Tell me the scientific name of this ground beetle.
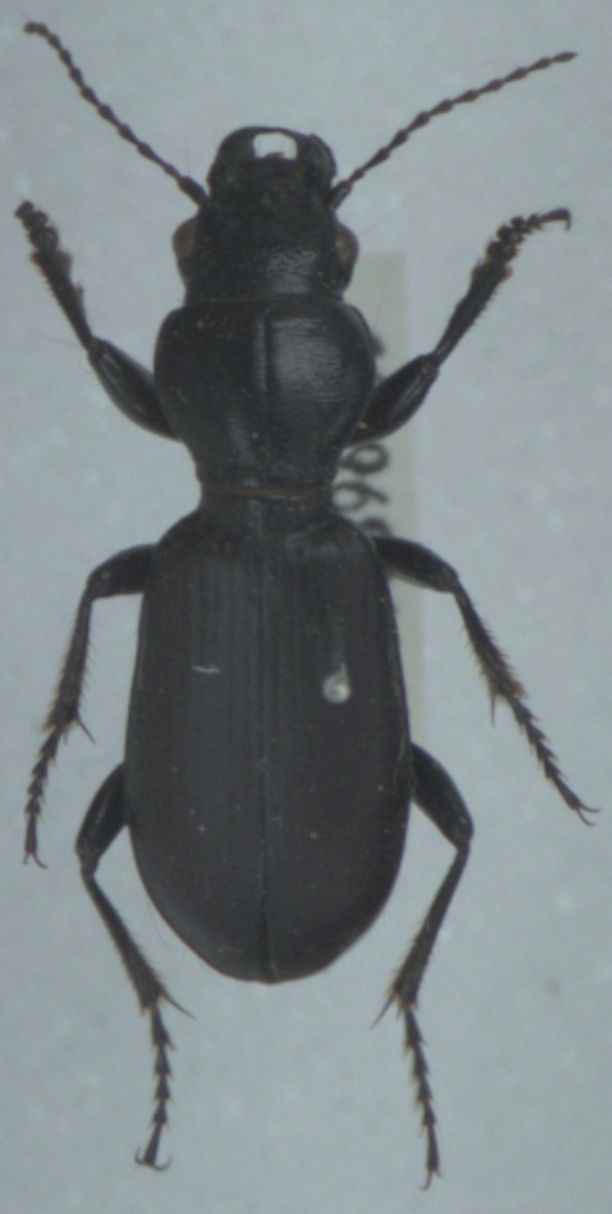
Broscus cephalotes
